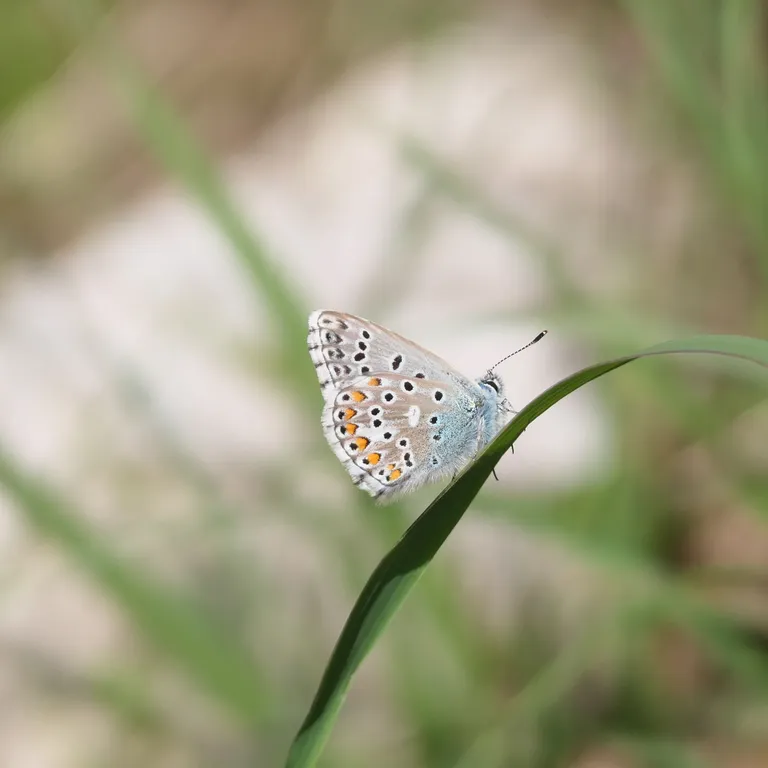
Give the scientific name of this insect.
Lysandra bellargus
